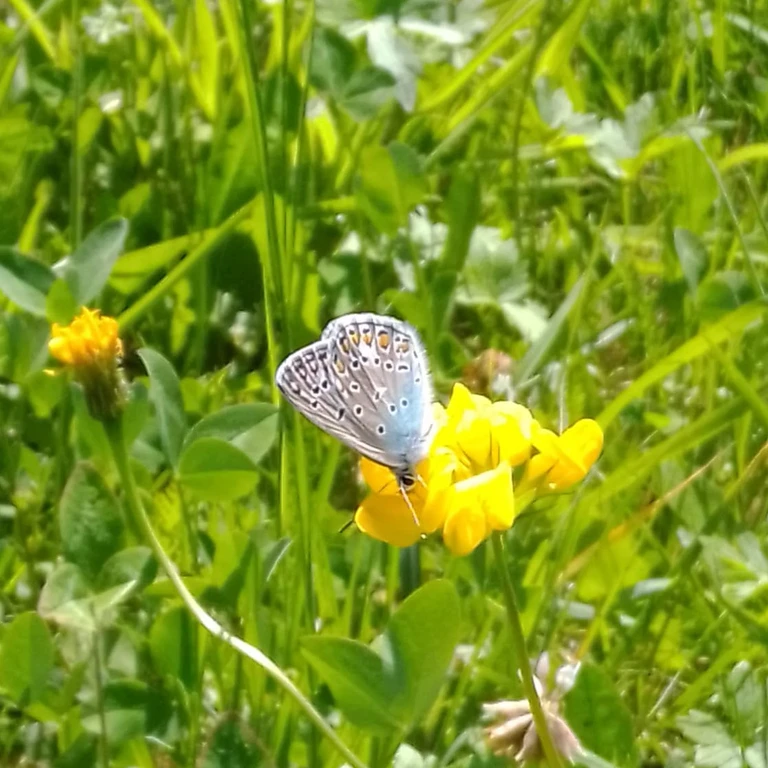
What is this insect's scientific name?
Polyommatus icarus
